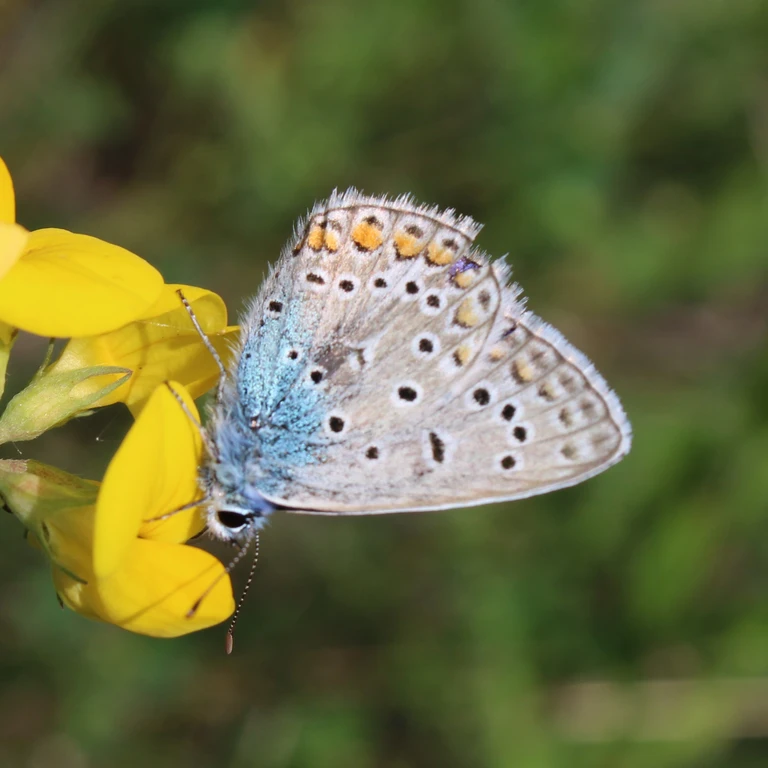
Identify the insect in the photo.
Polyommatus icarus
